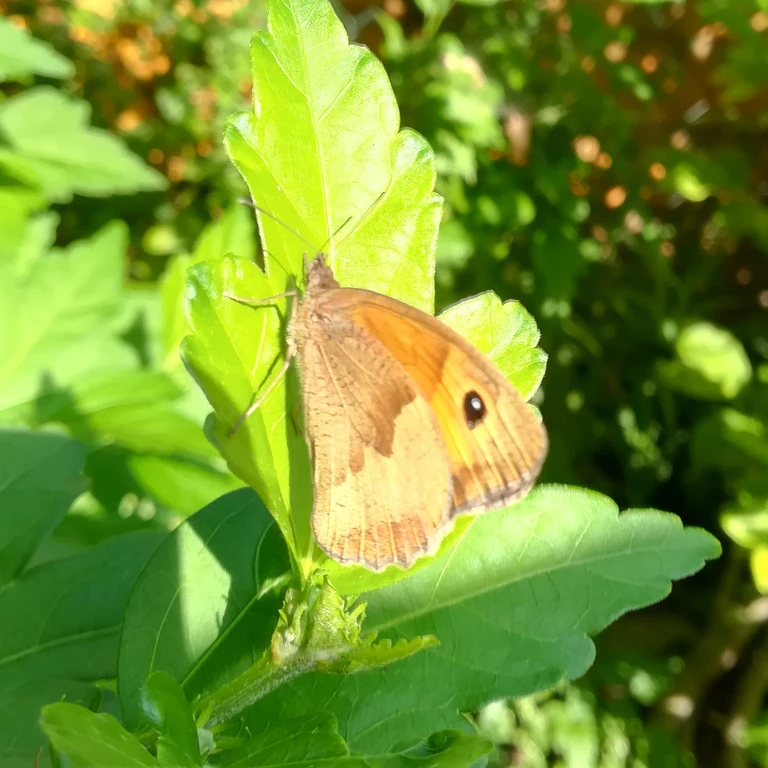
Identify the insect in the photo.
Maniola jurtina
